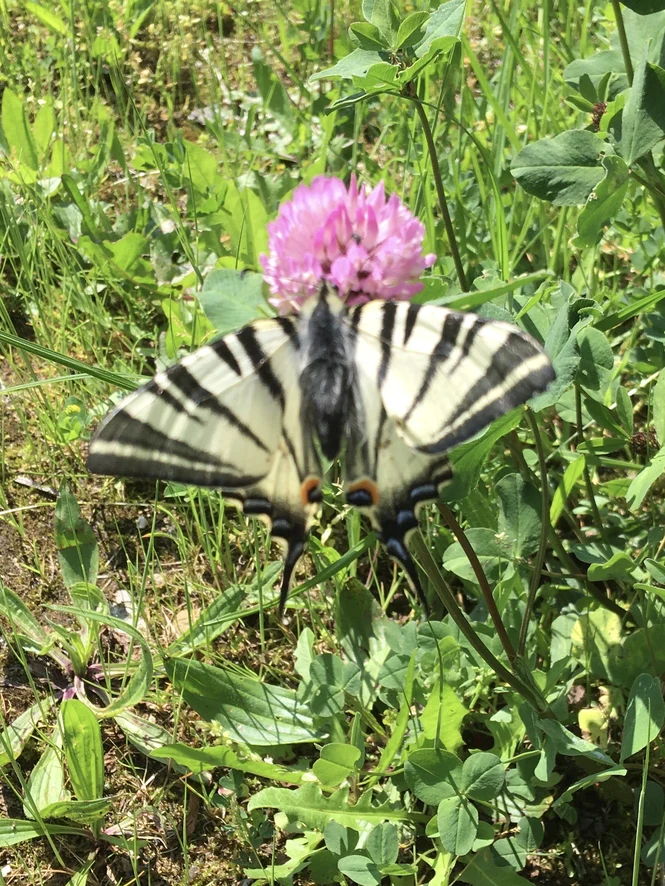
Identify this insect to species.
Iphiclides podalirius
